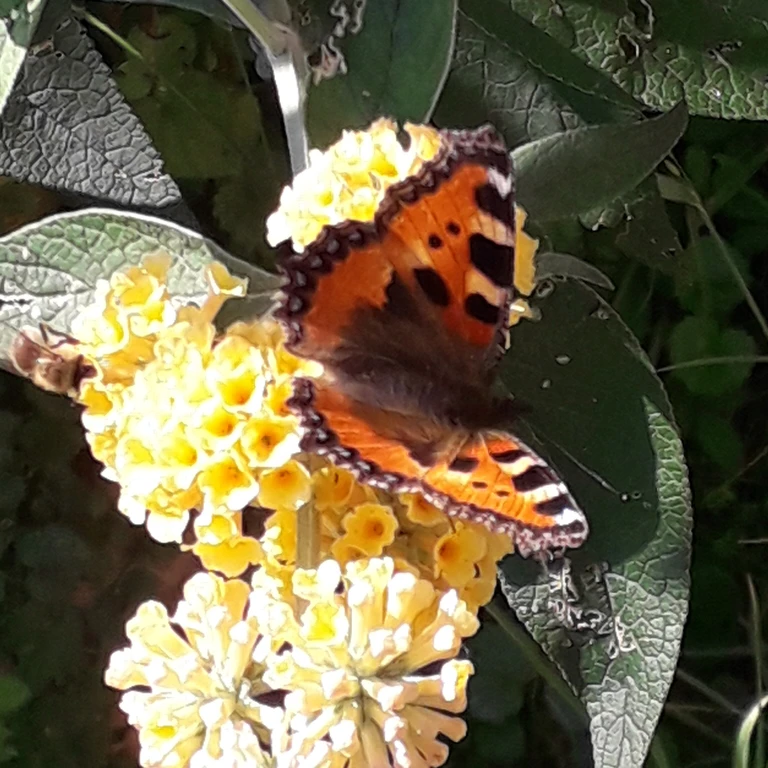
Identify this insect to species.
Aglais urticae
